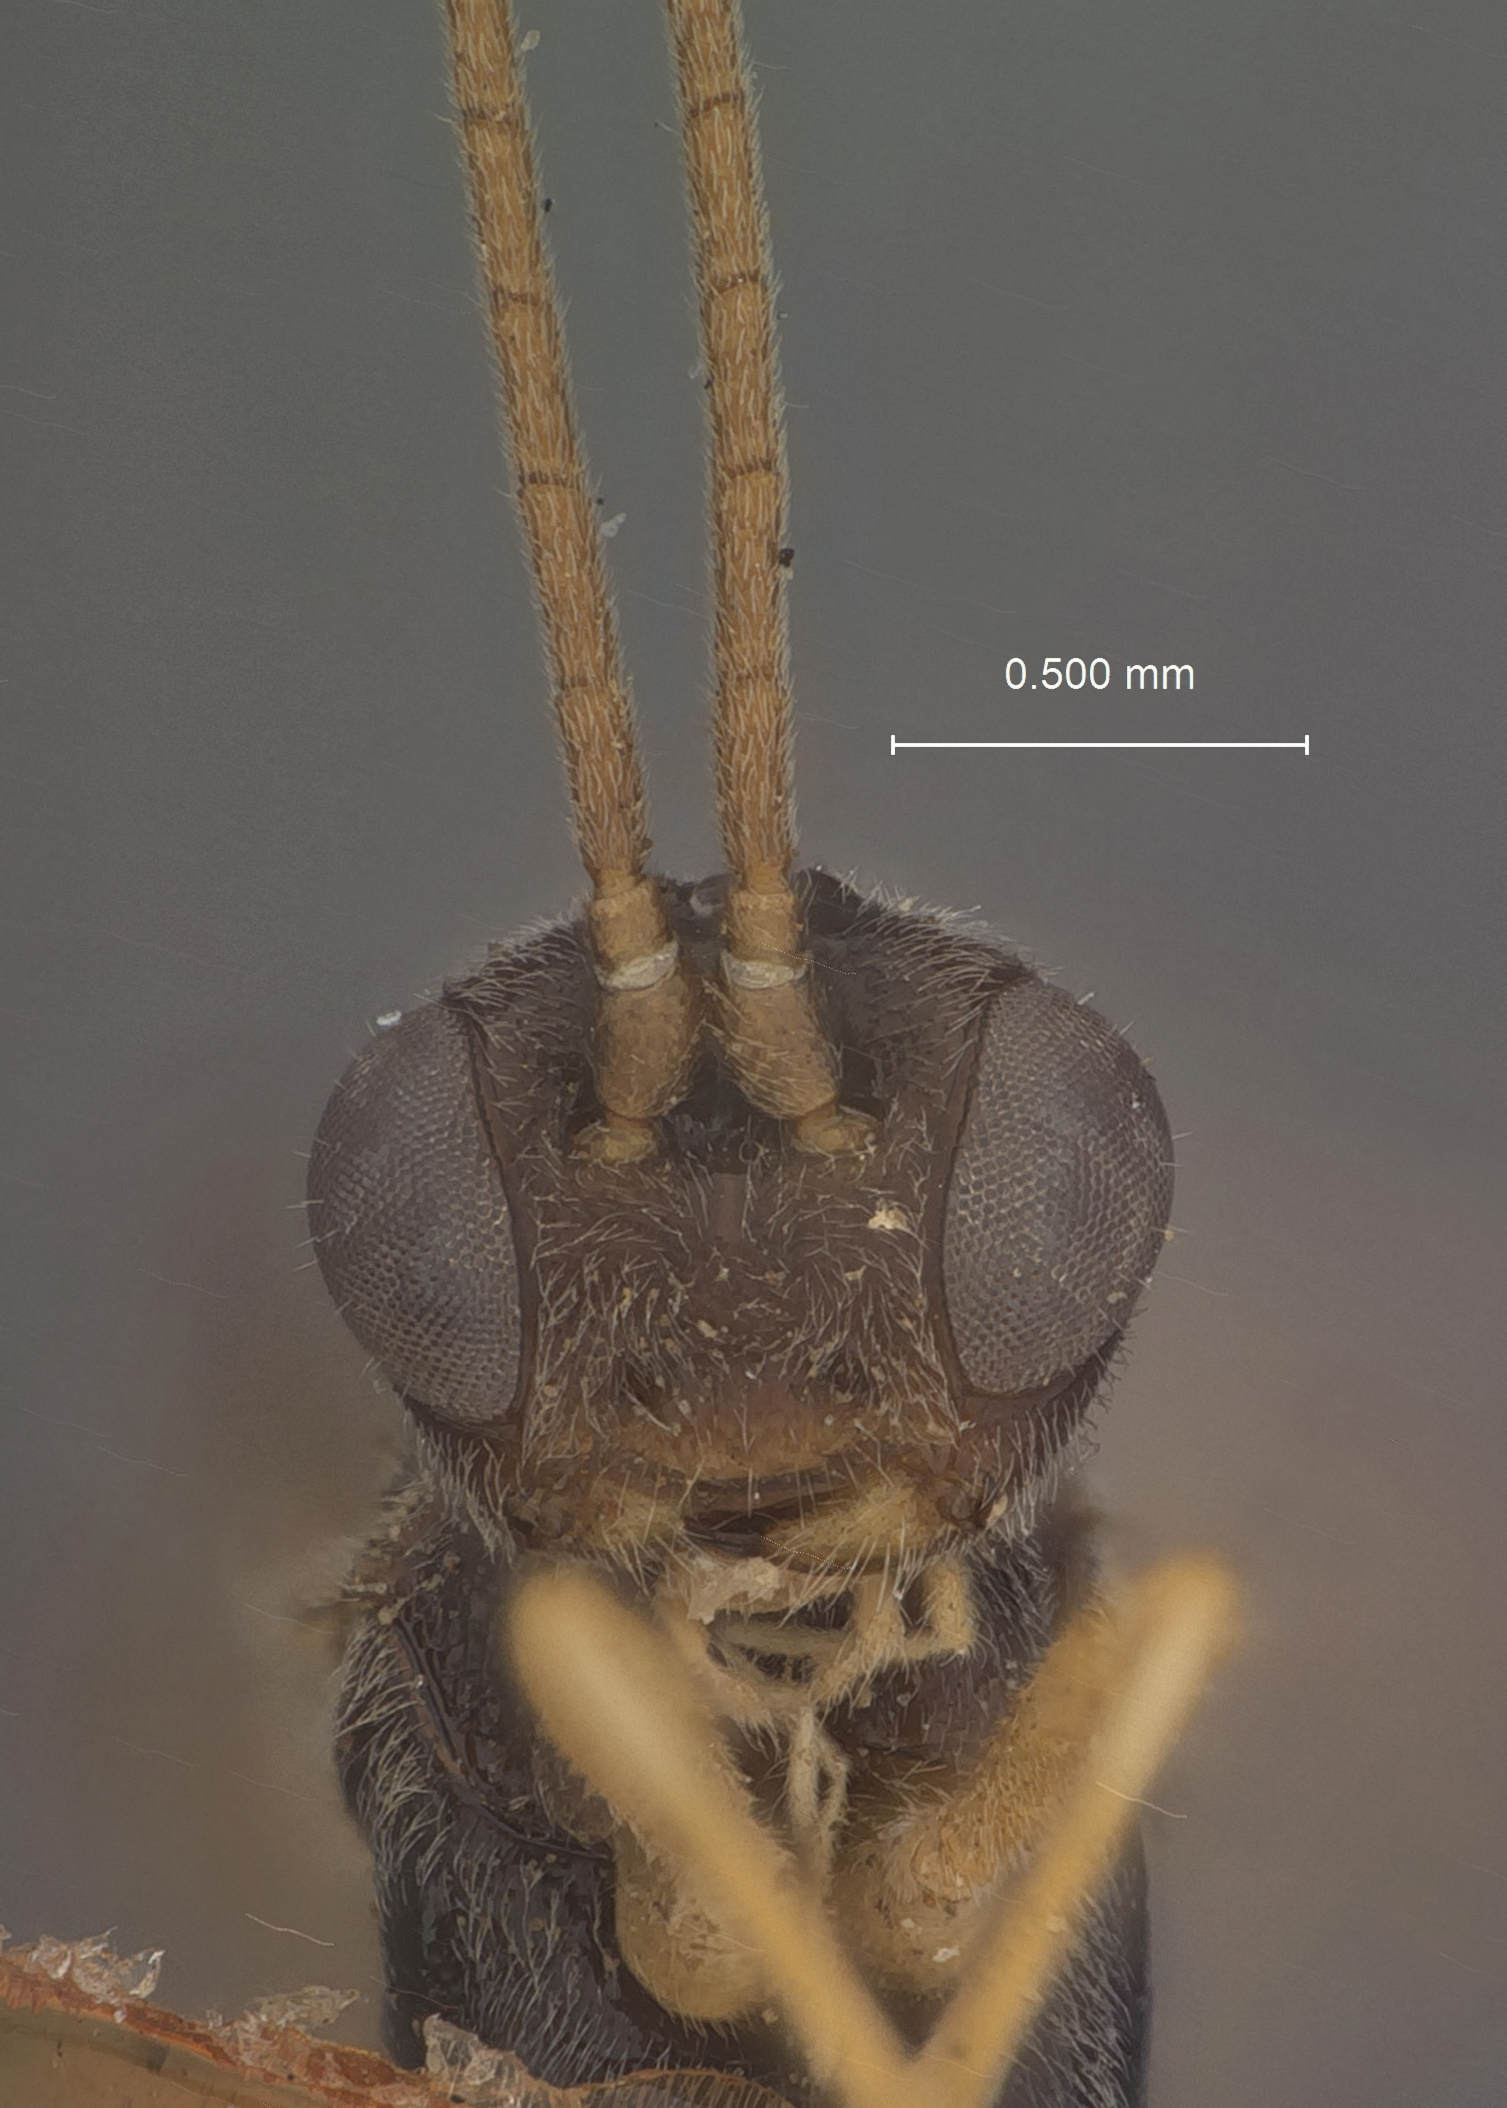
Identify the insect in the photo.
Meteorus tibialis
